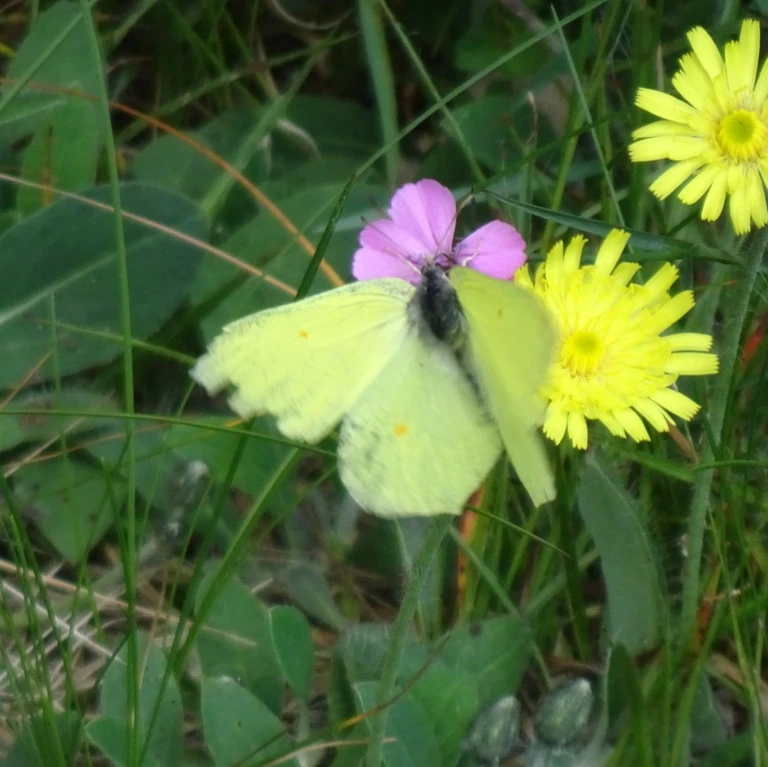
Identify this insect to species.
Gonepteryx rhamni
